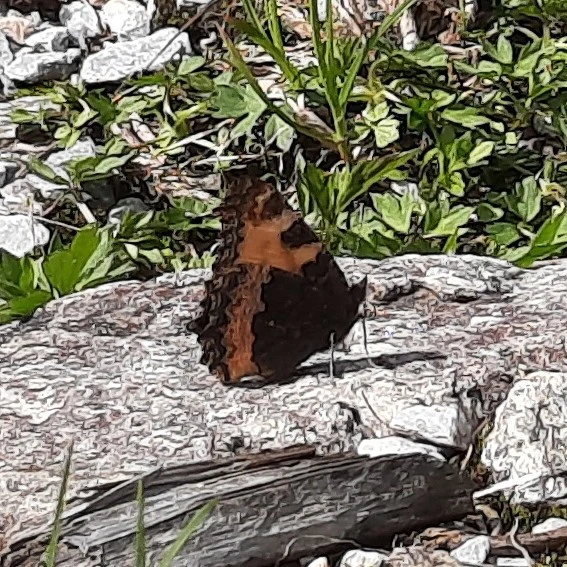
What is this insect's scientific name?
Aglais urticae
